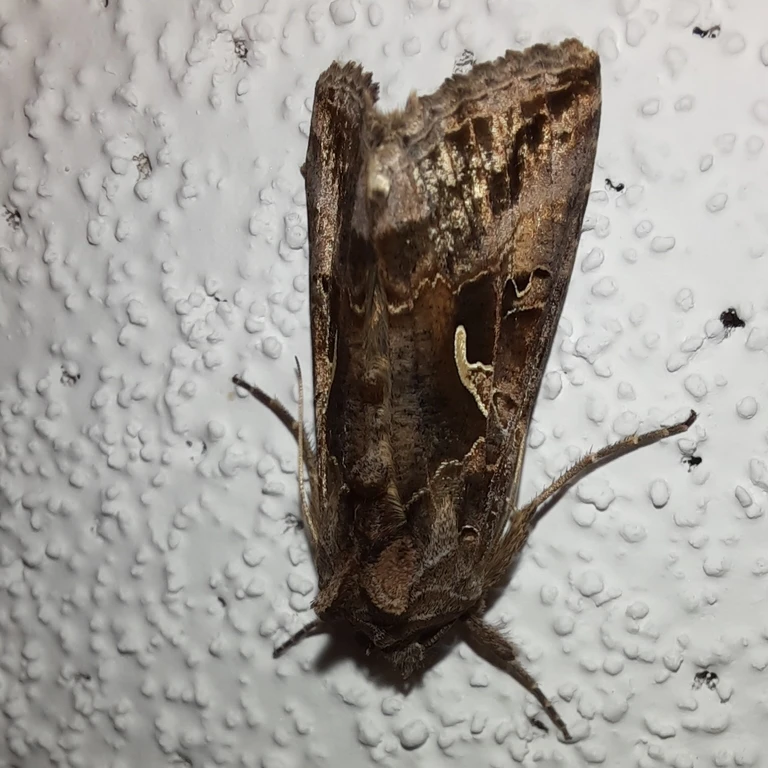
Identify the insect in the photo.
Autographa gamma
